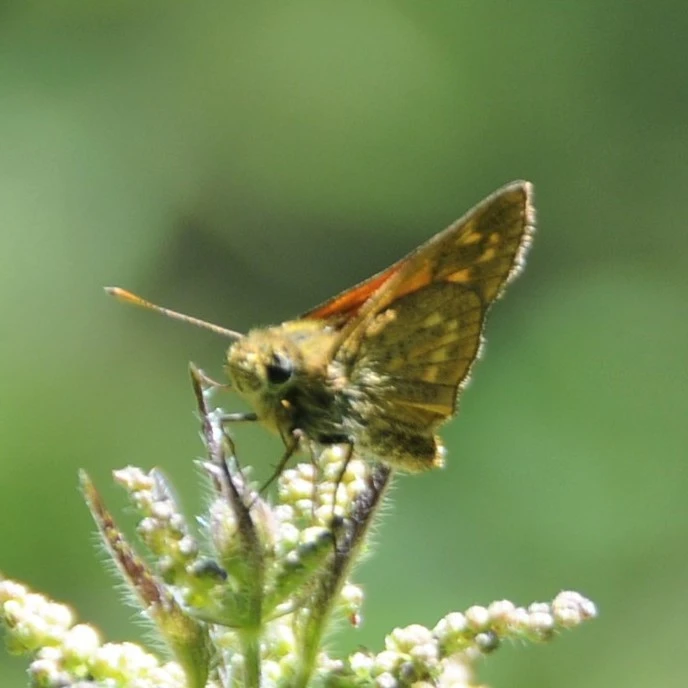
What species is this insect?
Ochlodes sylvanus (also Ochlodes venata)
